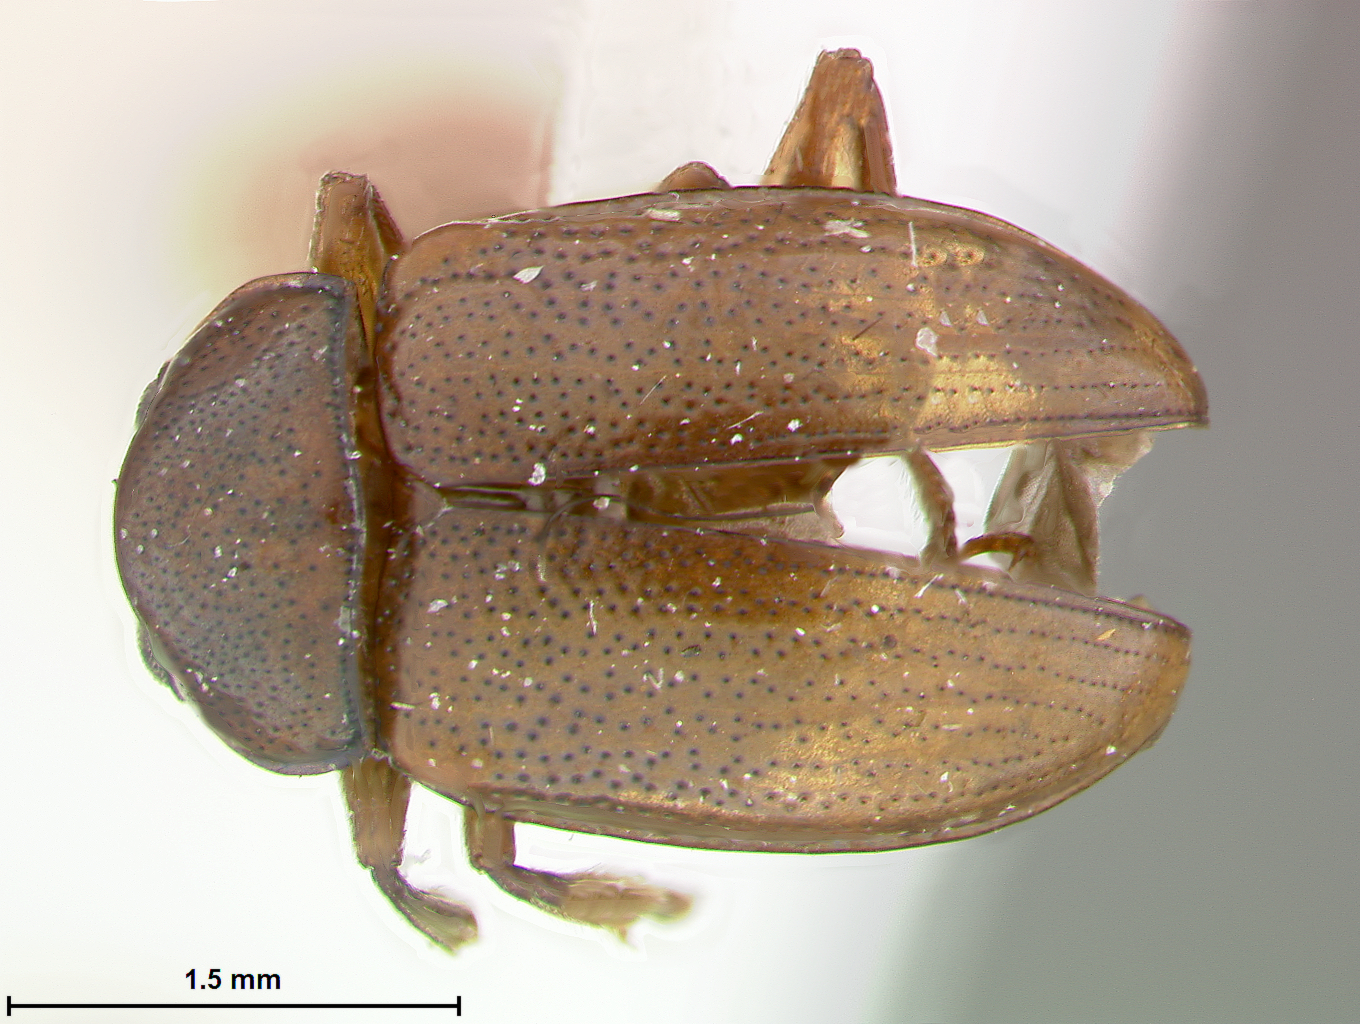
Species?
Colaspoides weisei
